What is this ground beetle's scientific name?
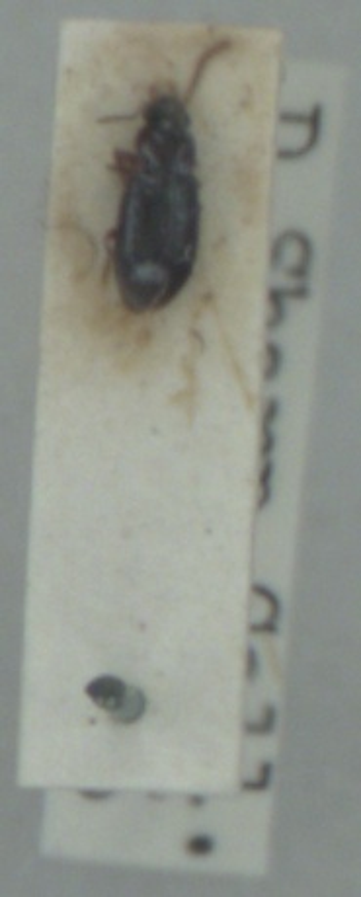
Bradycellus ruficollis
